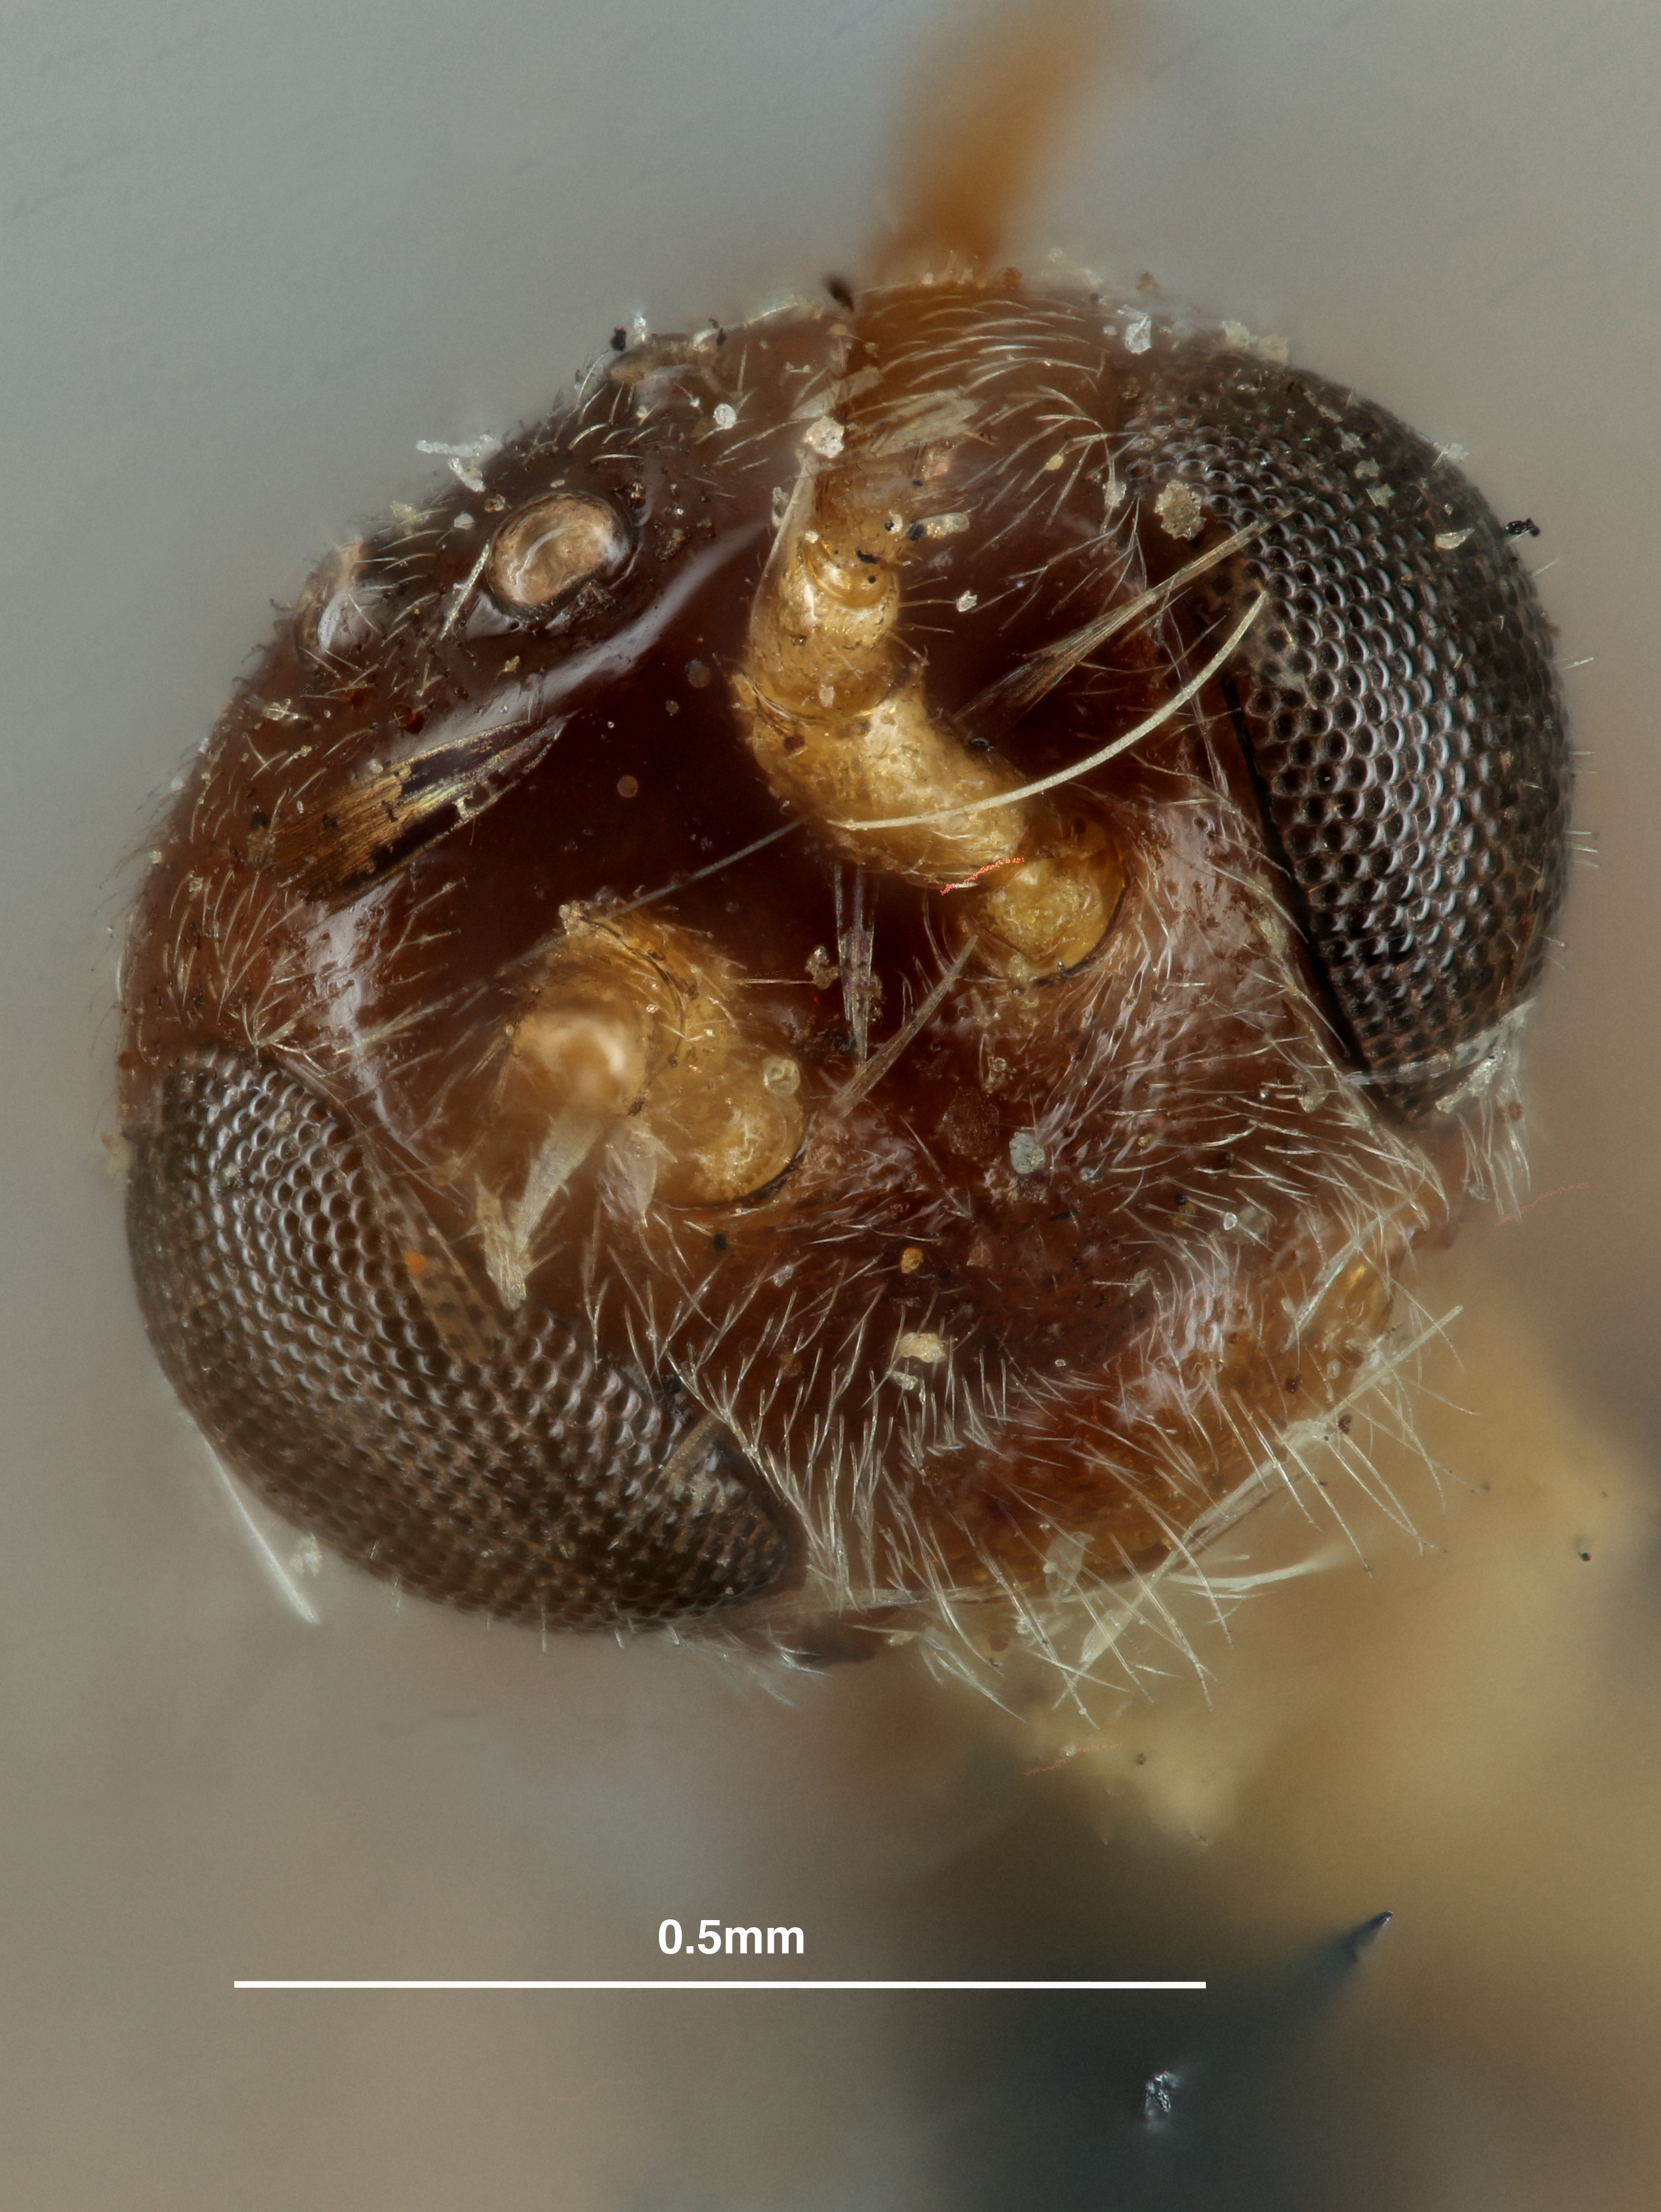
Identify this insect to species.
Meteorus orchesiae
